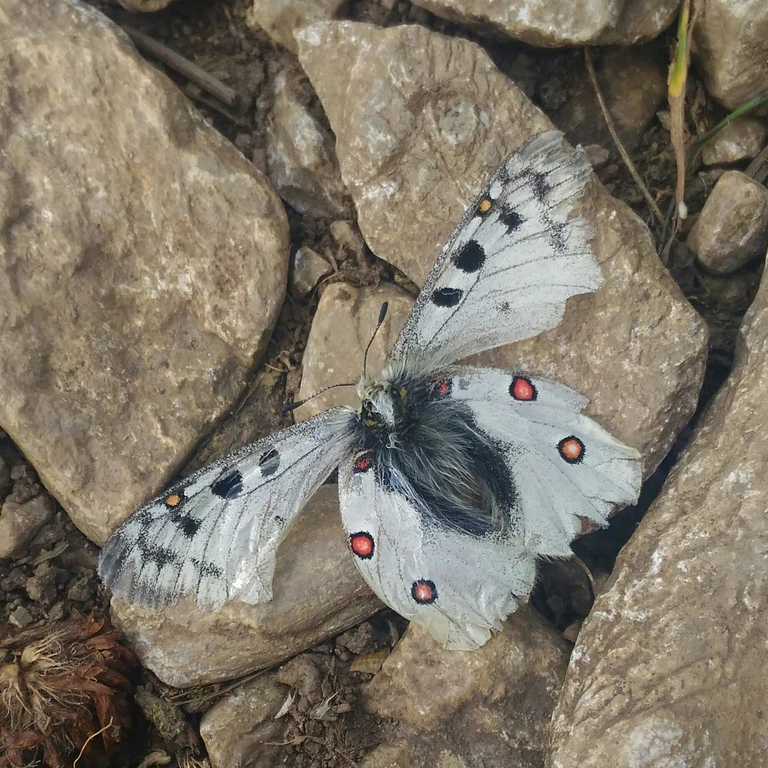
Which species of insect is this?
Parnassius phoebus
